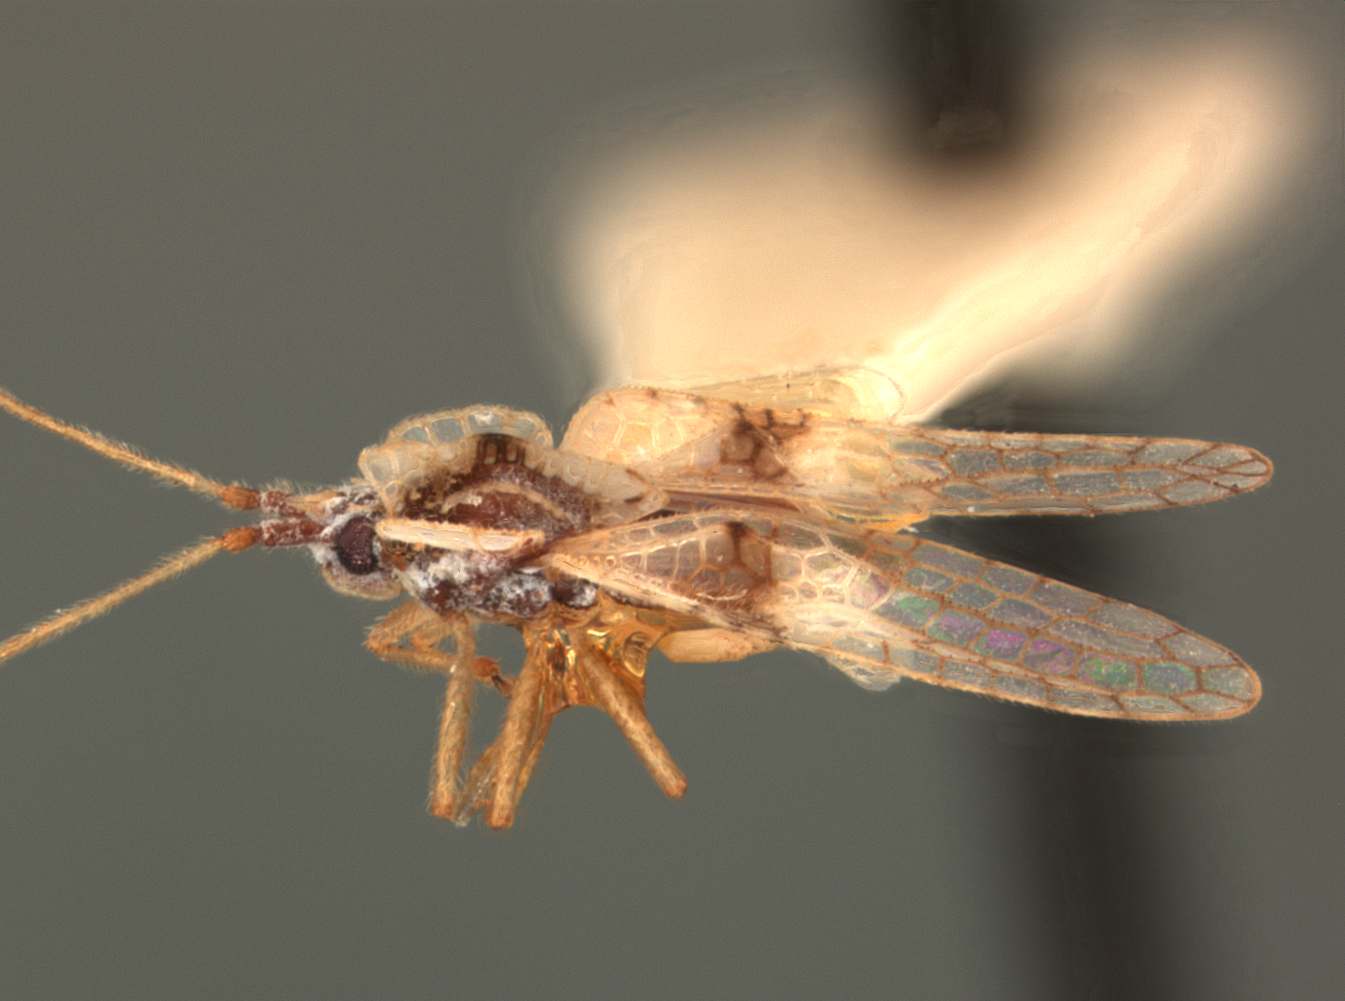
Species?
Pliobyrsa lateris
